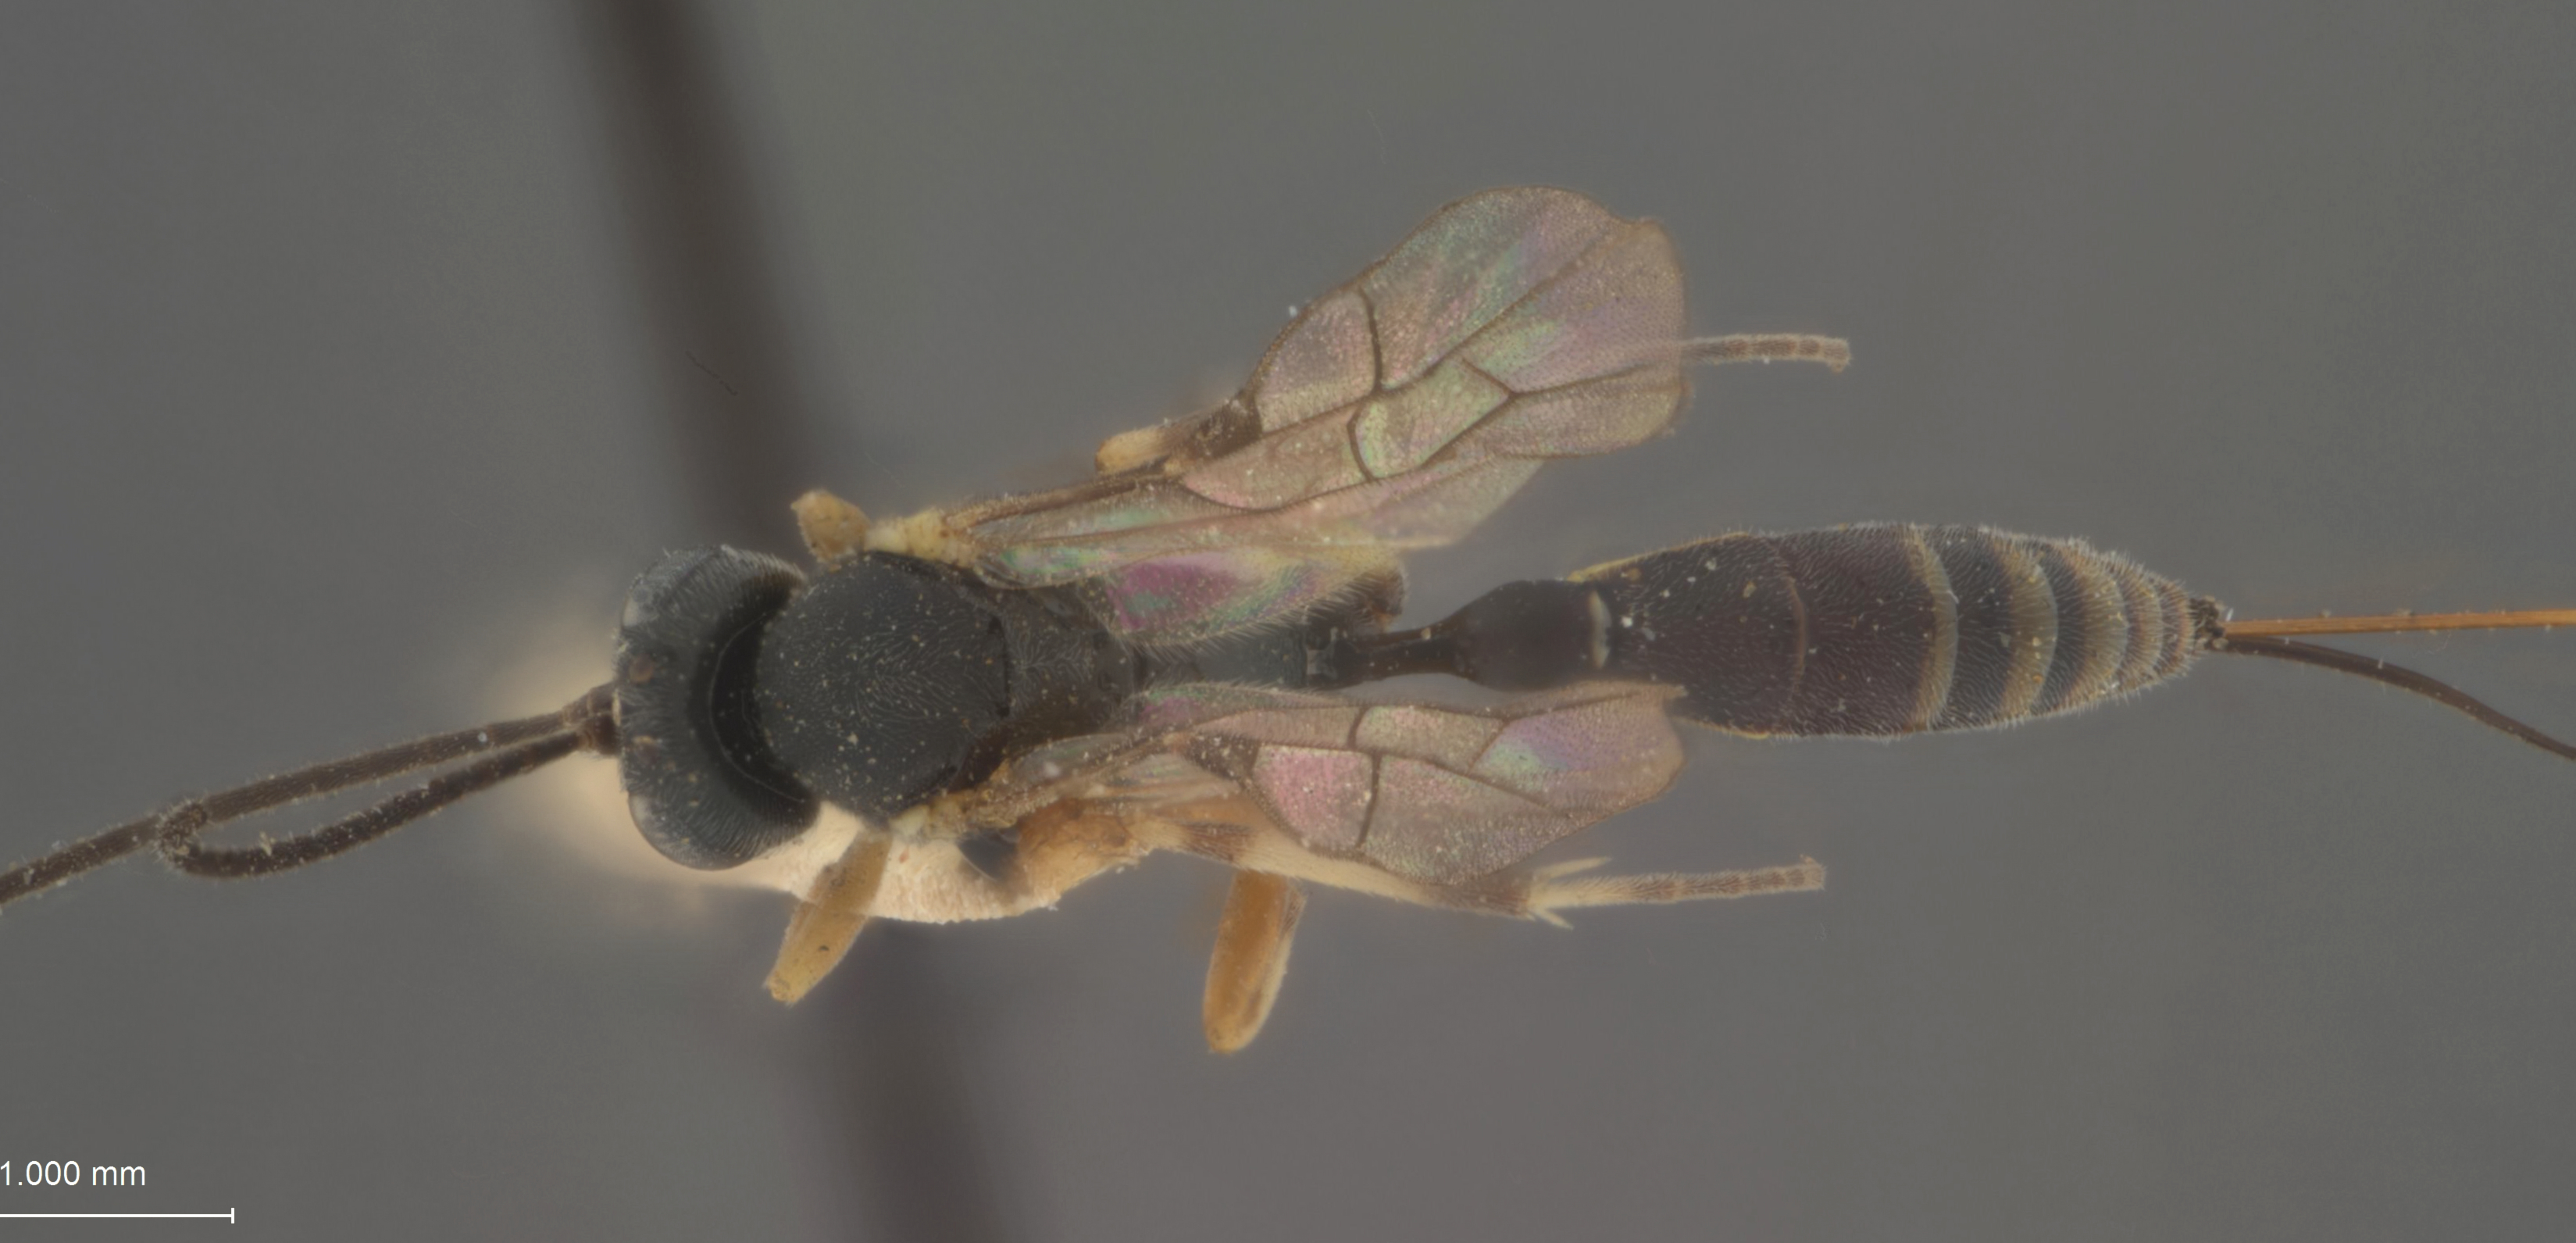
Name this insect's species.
Omorgus phthorimaeae
